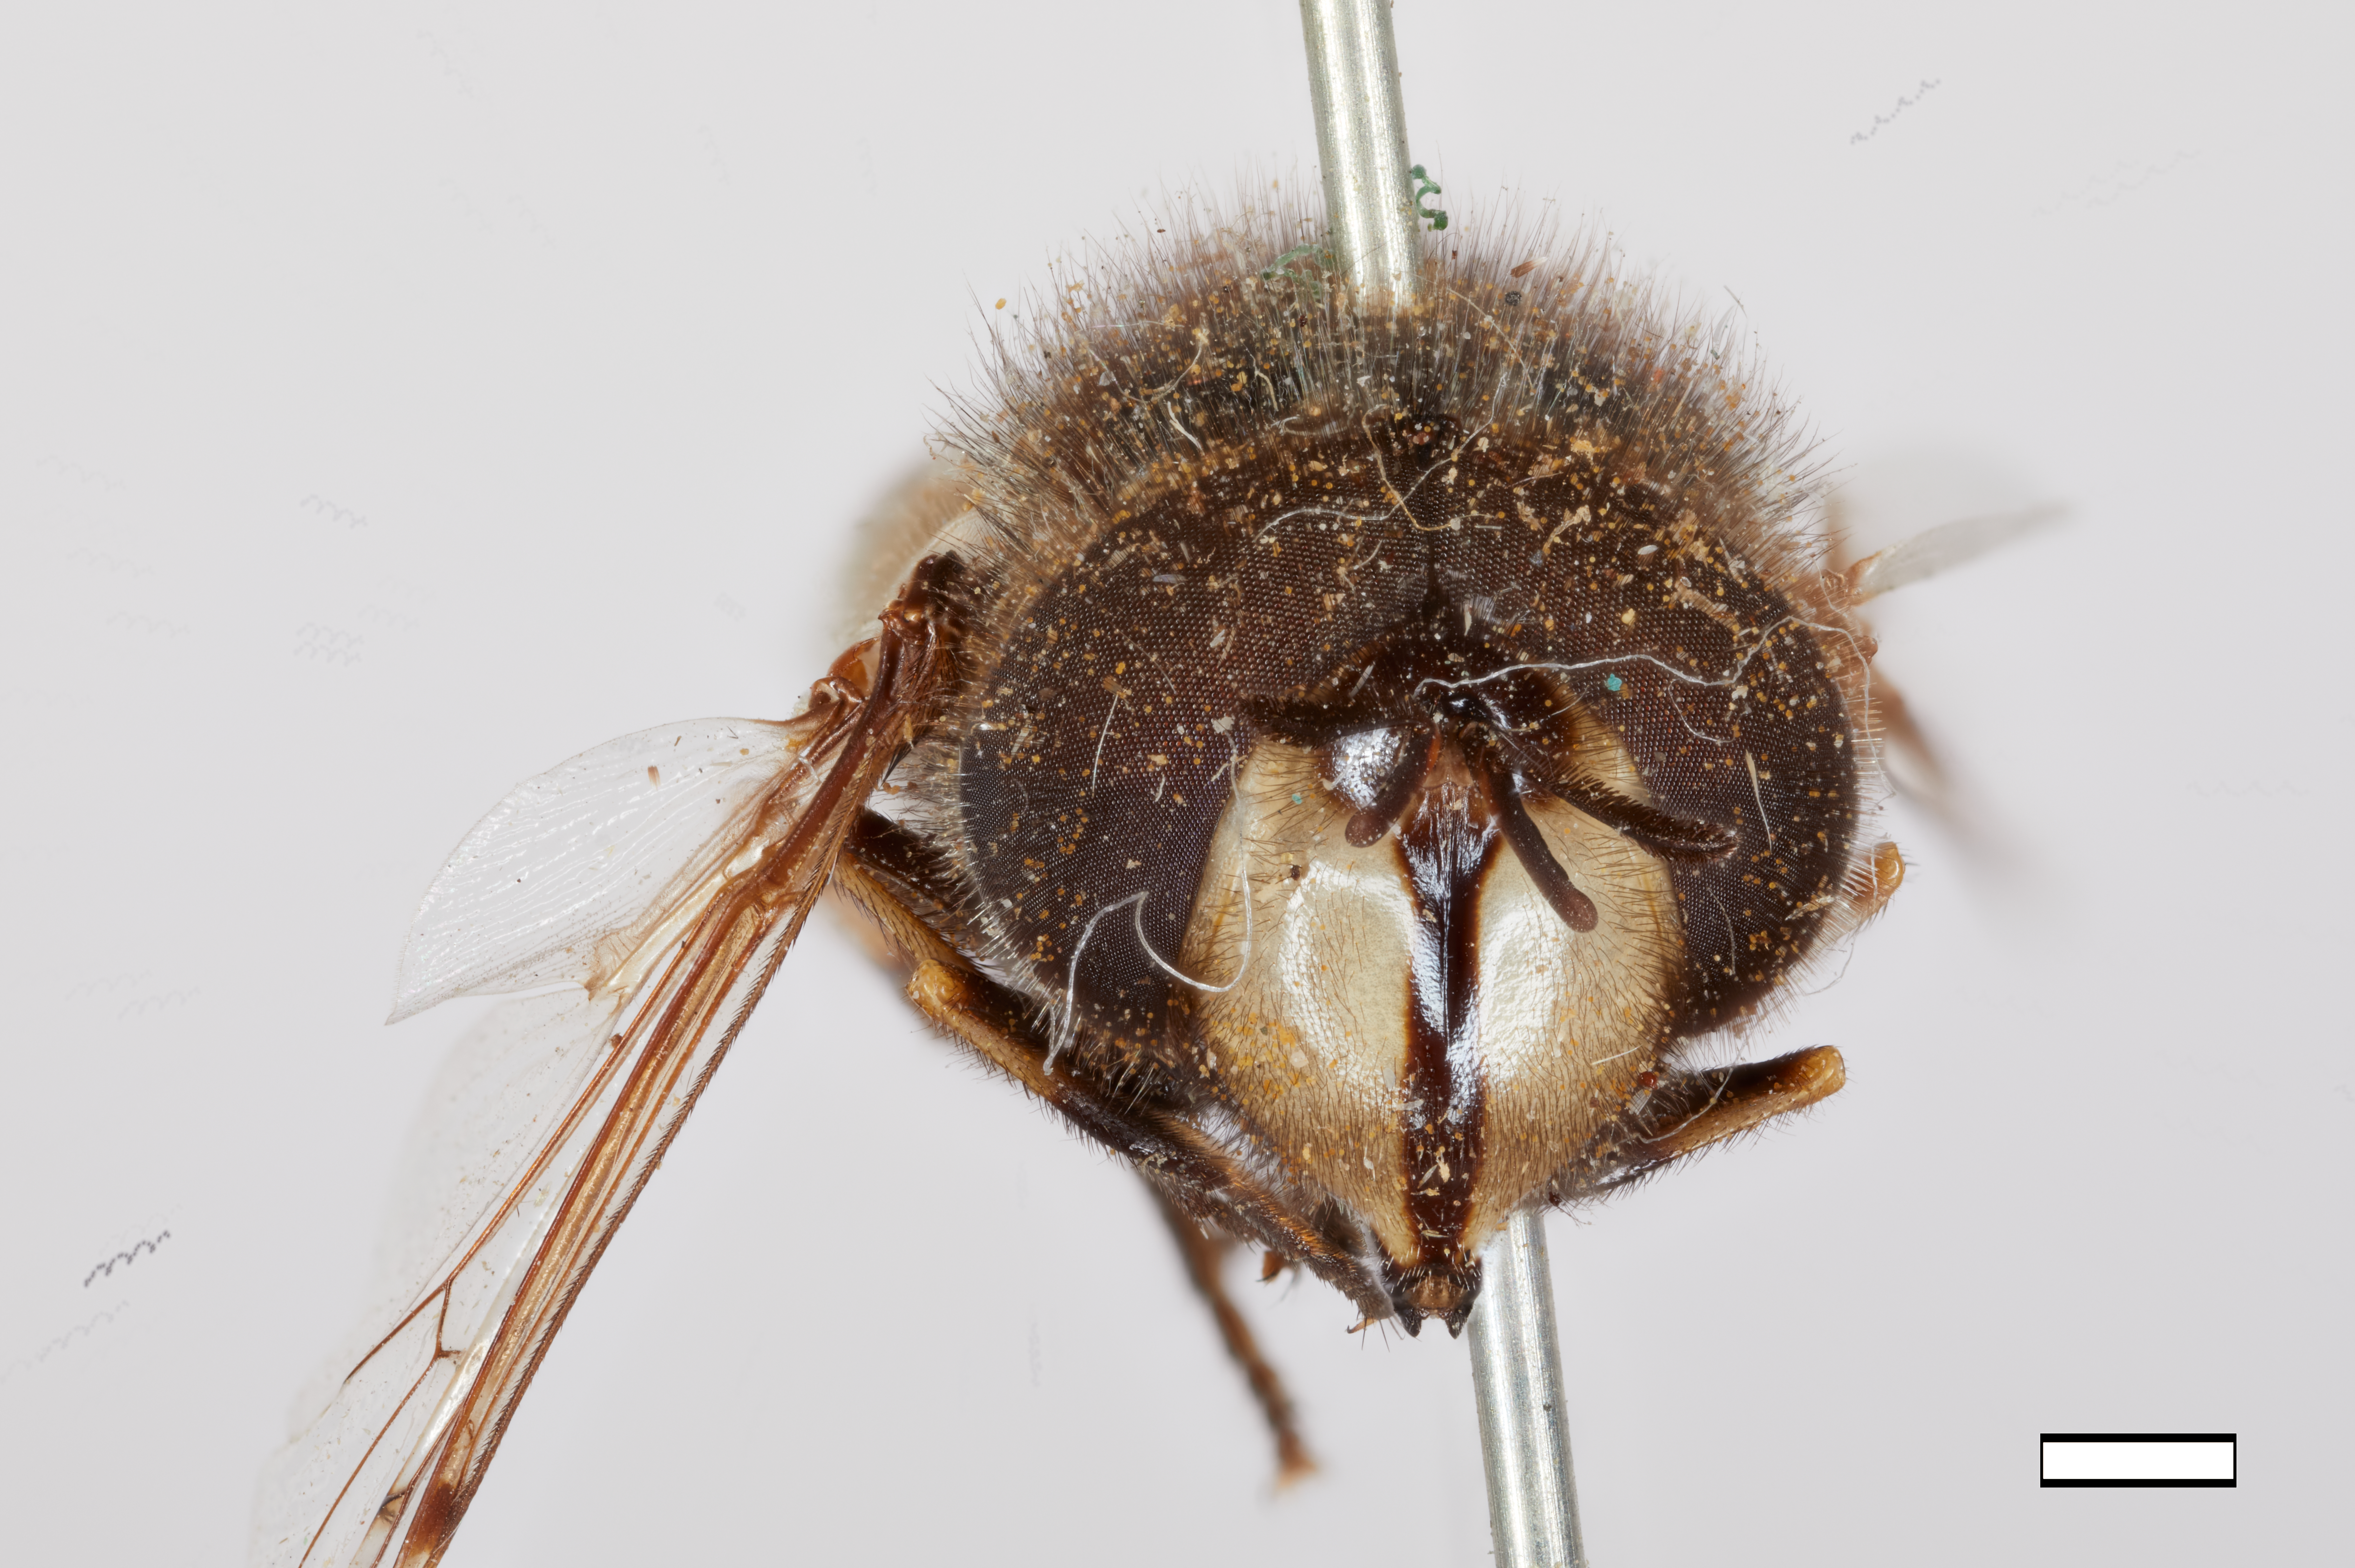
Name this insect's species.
Copestylum marginatum
